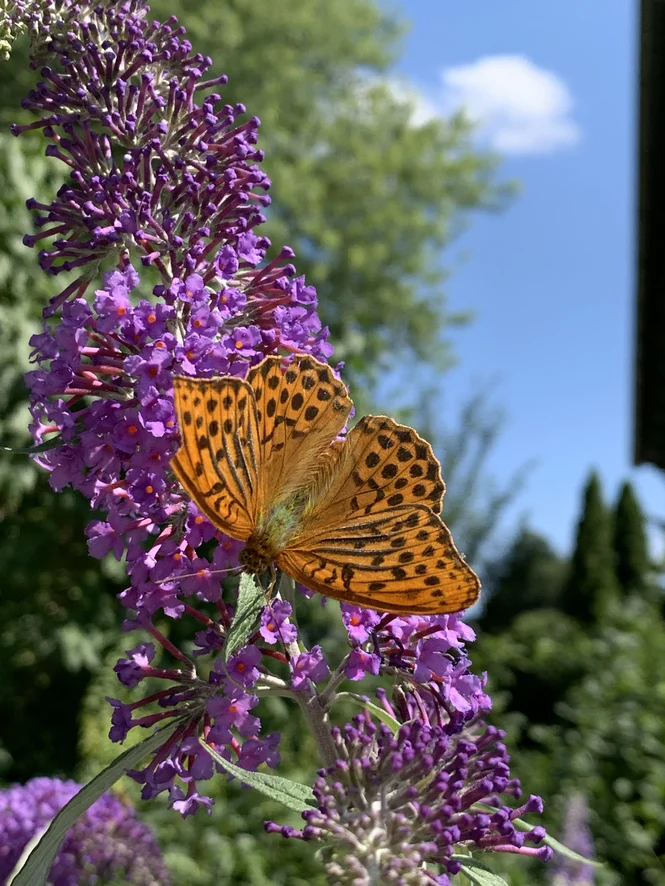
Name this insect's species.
Argynnis paphia
